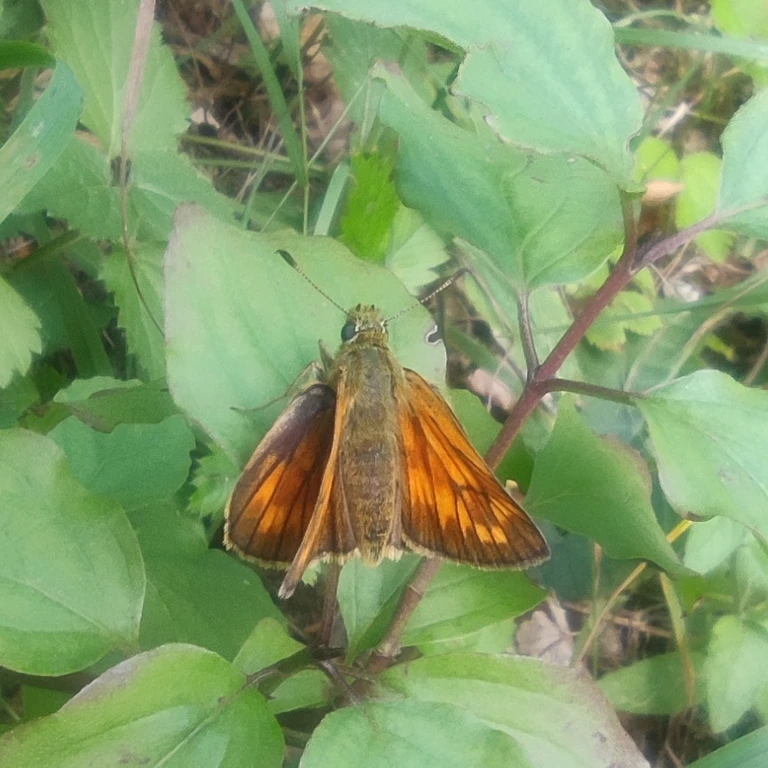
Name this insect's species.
Ochlodes sylvanus (also Ochlodes venata)
